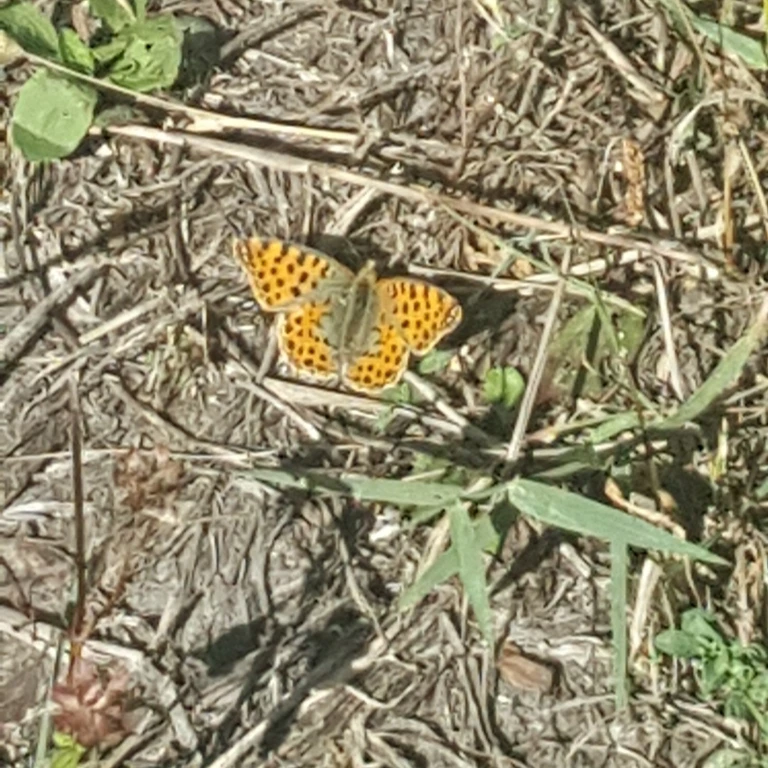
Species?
Issoria lathonia
